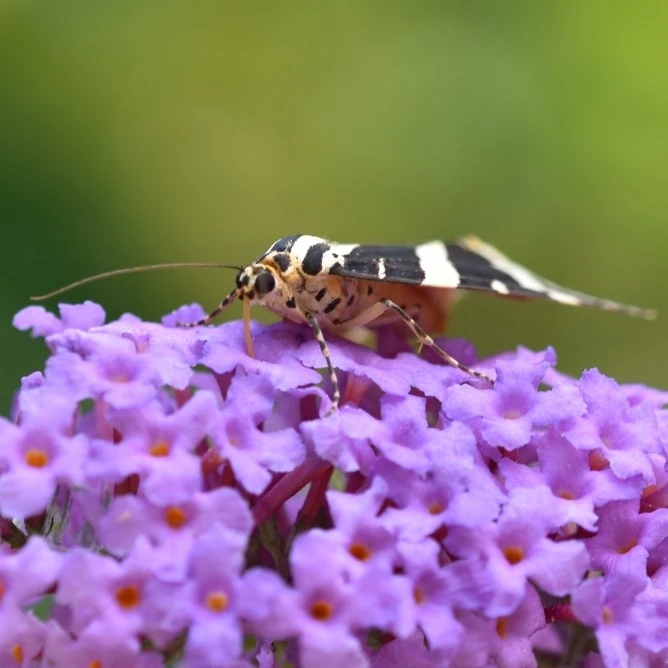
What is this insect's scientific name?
Euplagia quadripunctaria
